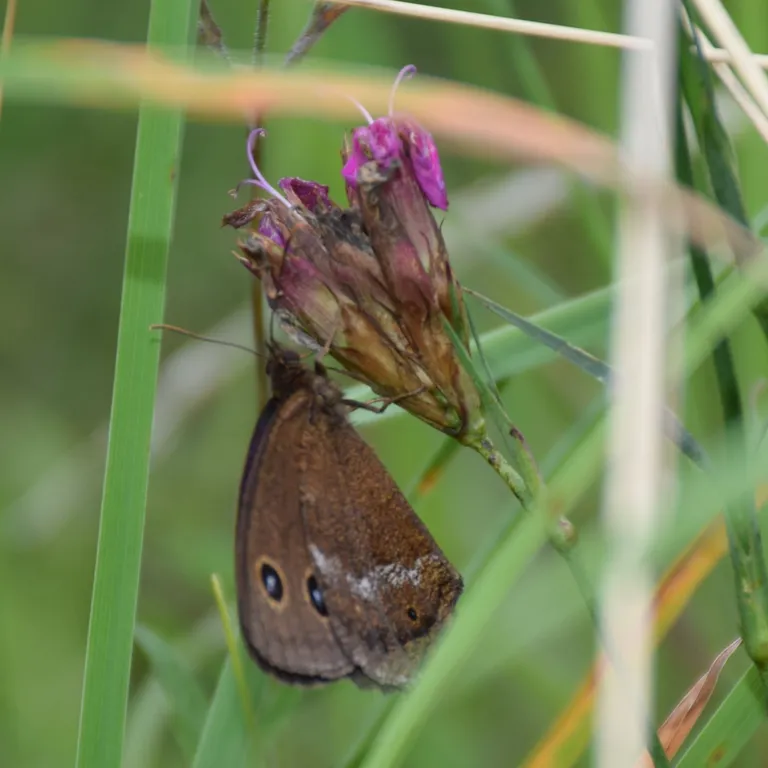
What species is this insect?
Minois dryas
